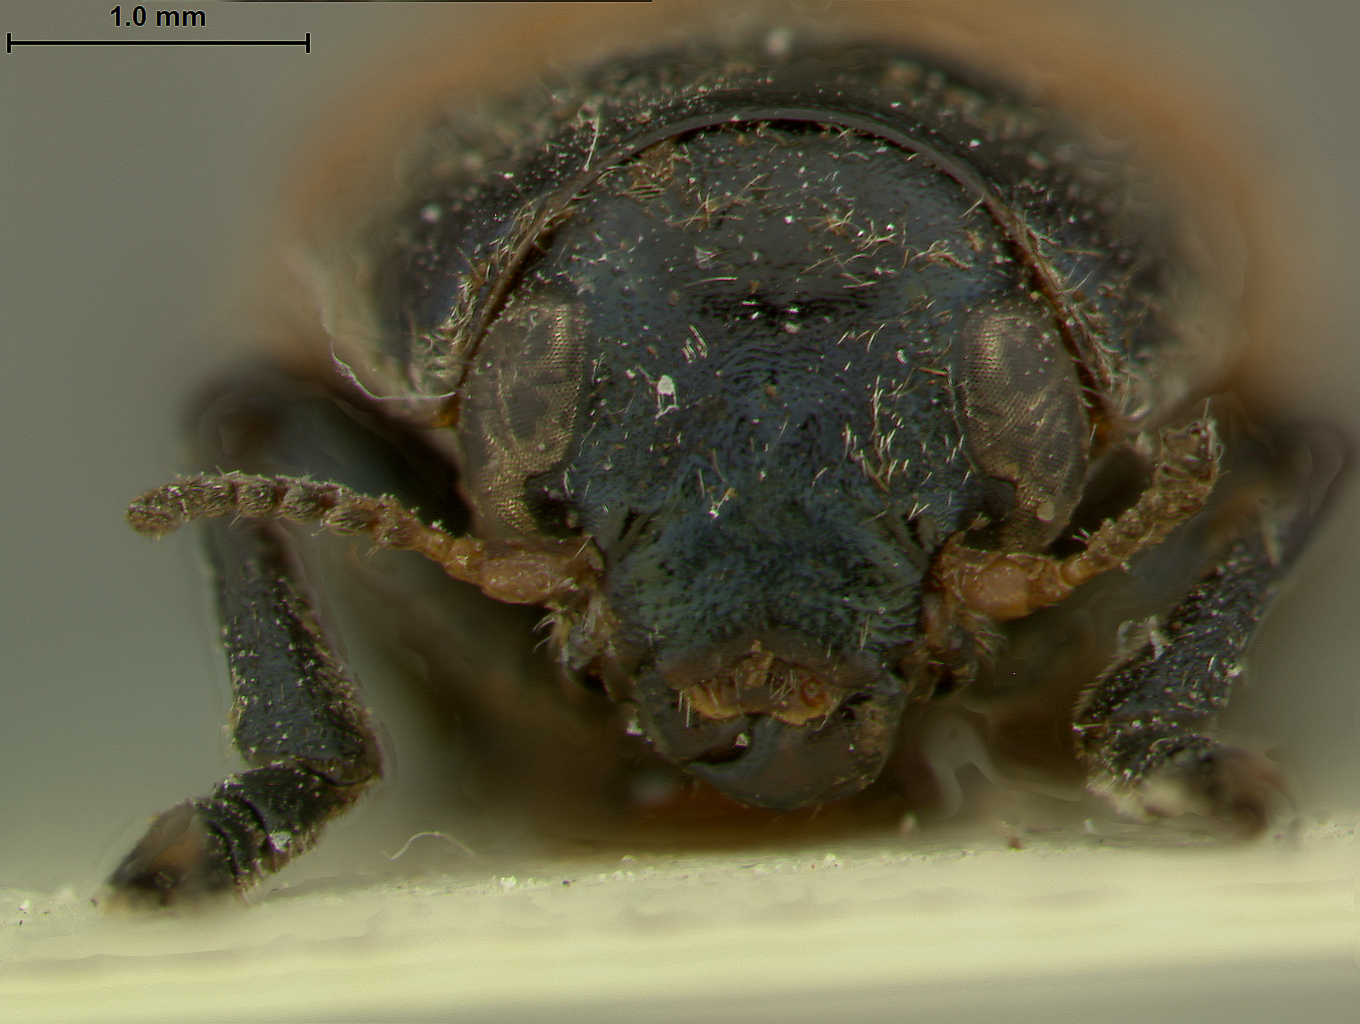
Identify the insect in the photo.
Epimela indica
